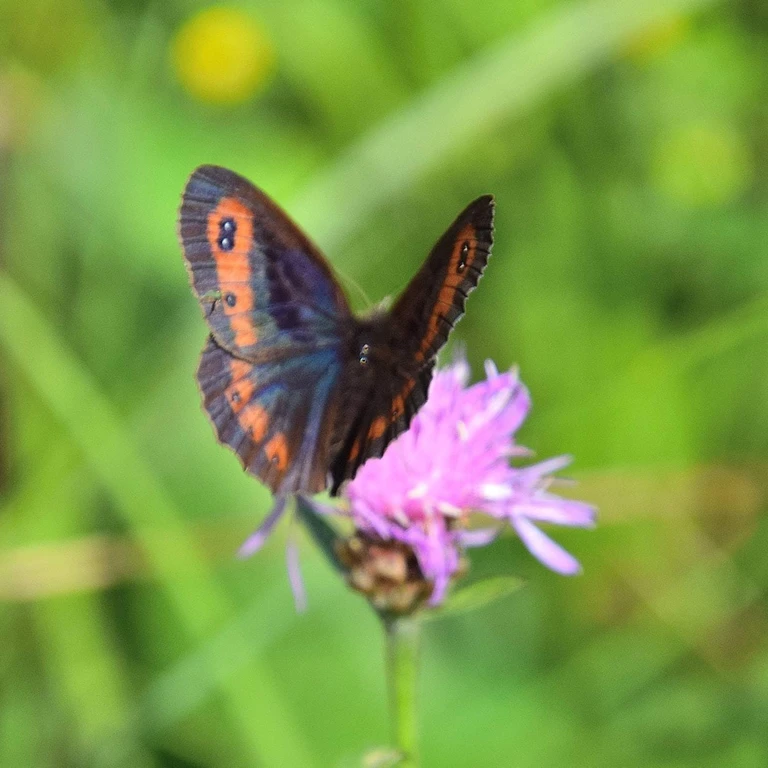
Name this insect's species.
Erebia aethiops
